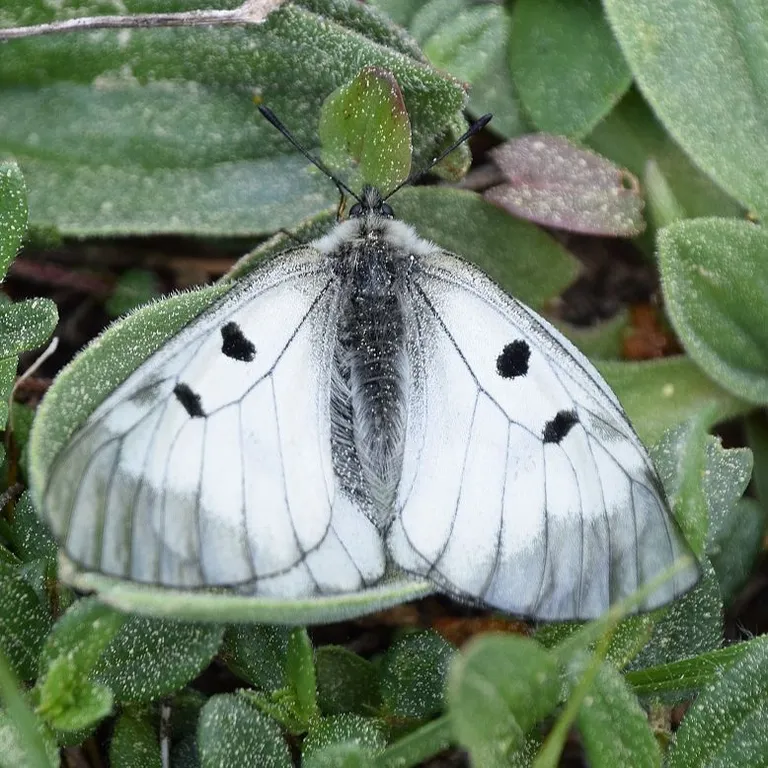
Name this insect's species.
Parnassius mnemosyne
